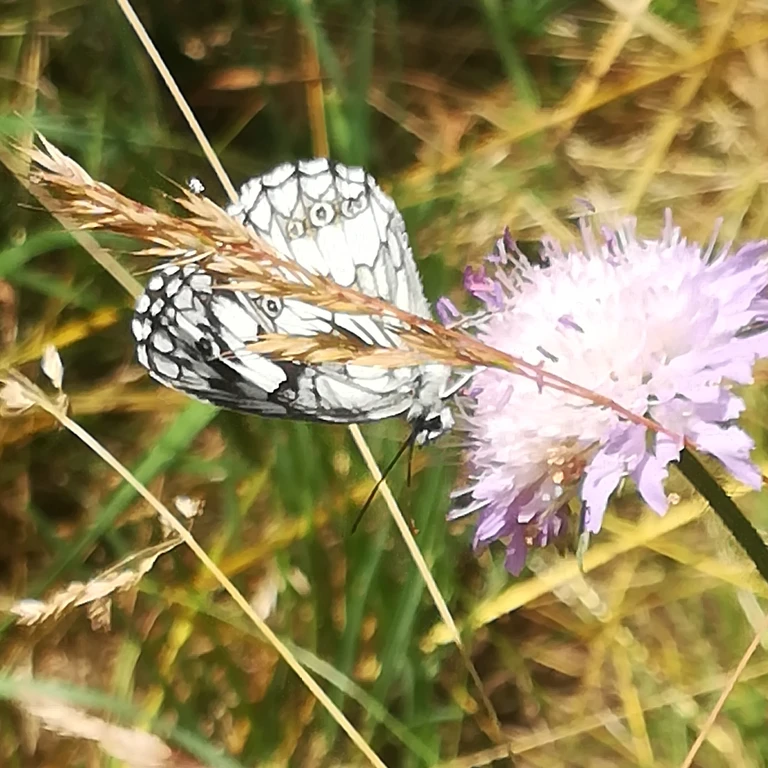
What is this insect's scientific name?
Melanargia galathea
